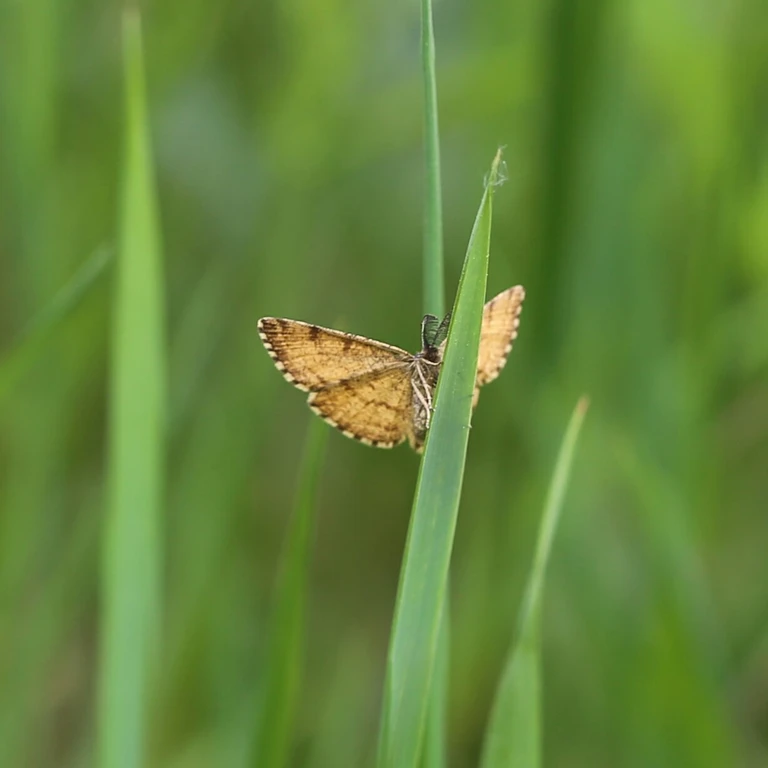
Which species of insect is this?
Ematurga atomaria
